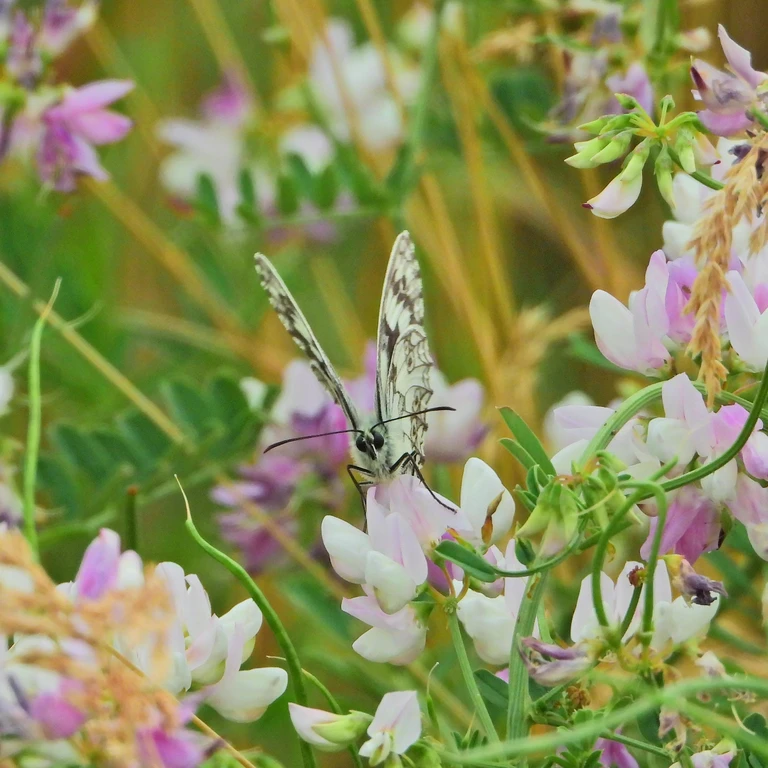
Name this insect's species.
Melanargia galathea
